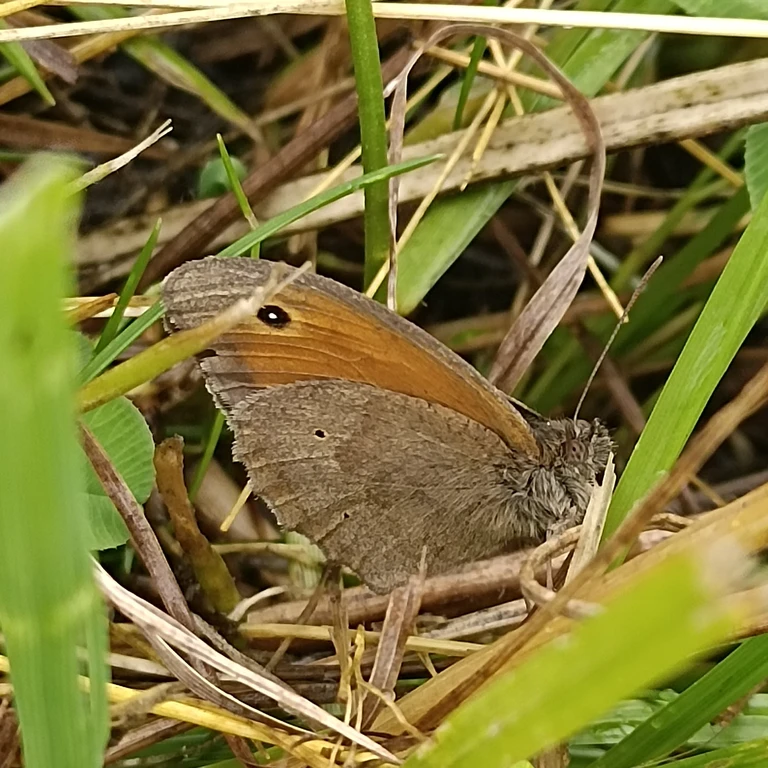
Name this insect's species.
Maniola jurtina
